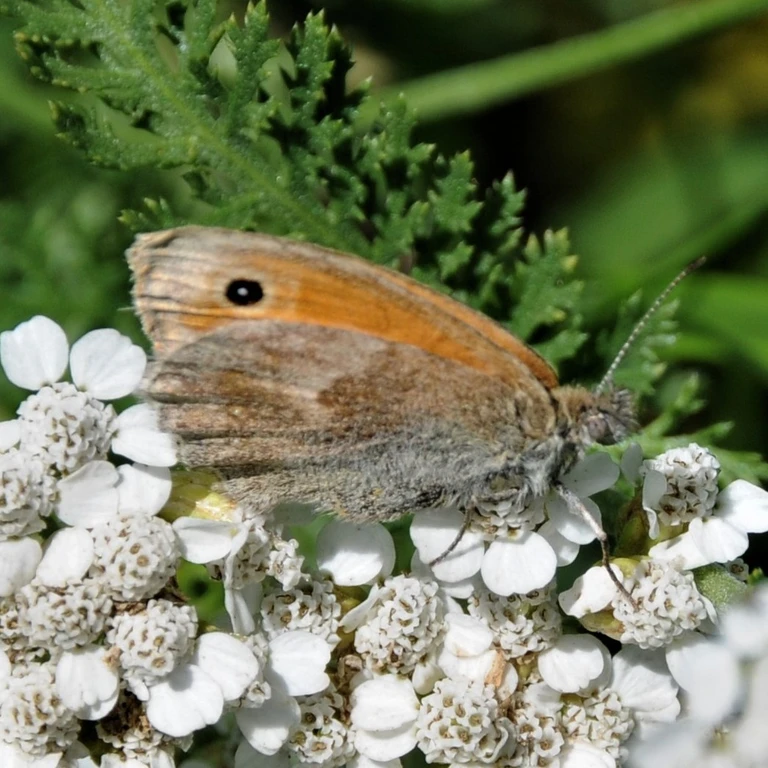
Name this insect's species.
Coenonympha pamphilus
